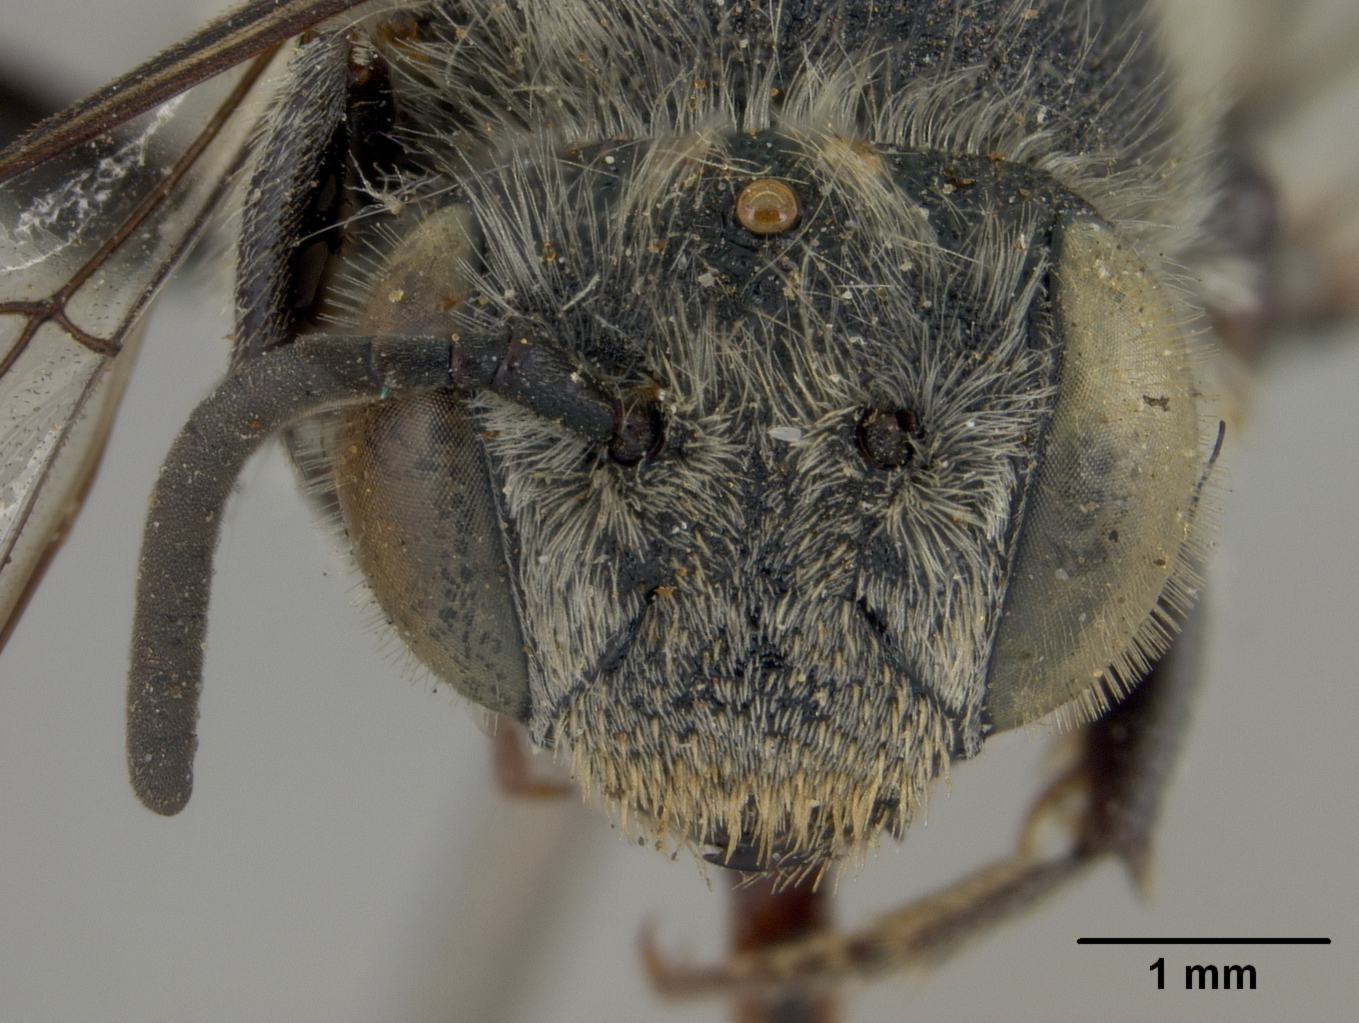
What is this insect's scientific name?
Coelioxys ribis
